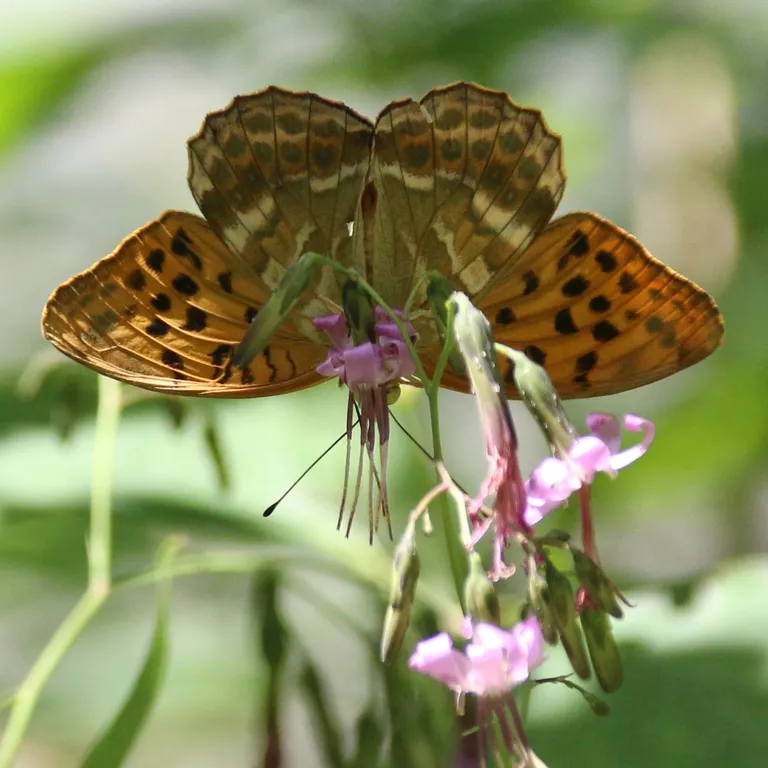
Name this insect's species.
Argynnis paphia
